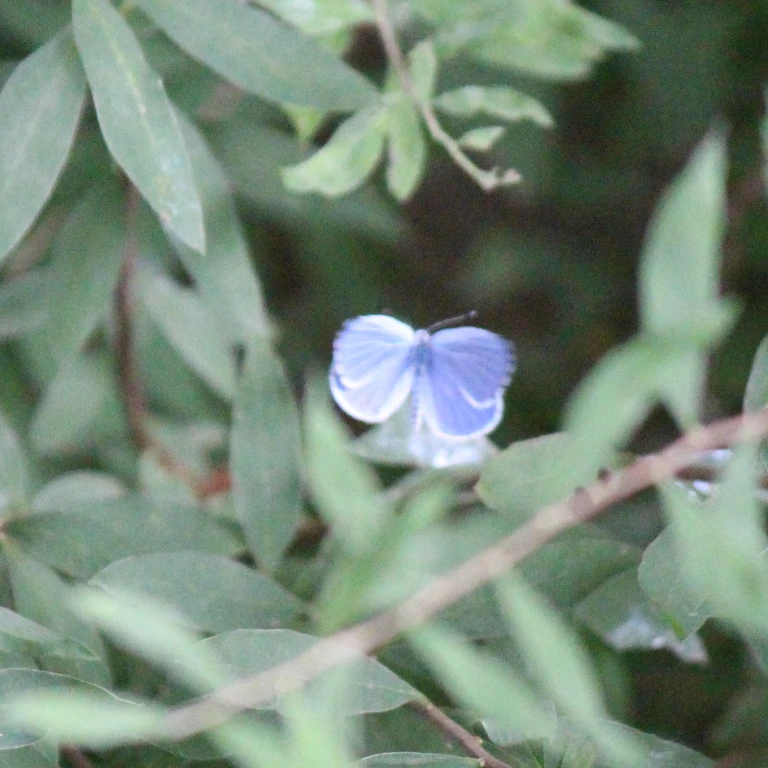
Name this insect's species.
Celastrina argiolus
